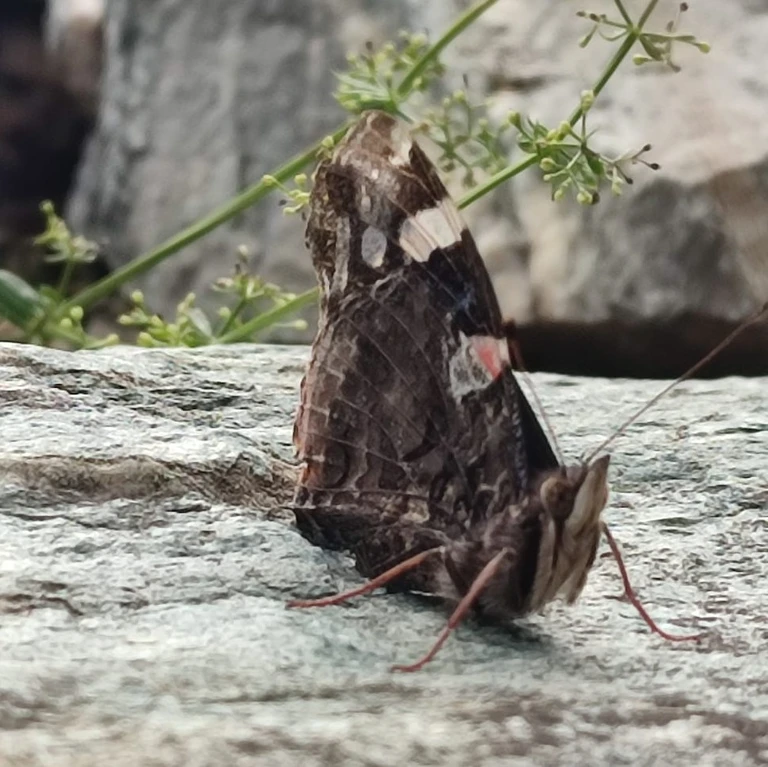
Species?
Vanessa atalanta
